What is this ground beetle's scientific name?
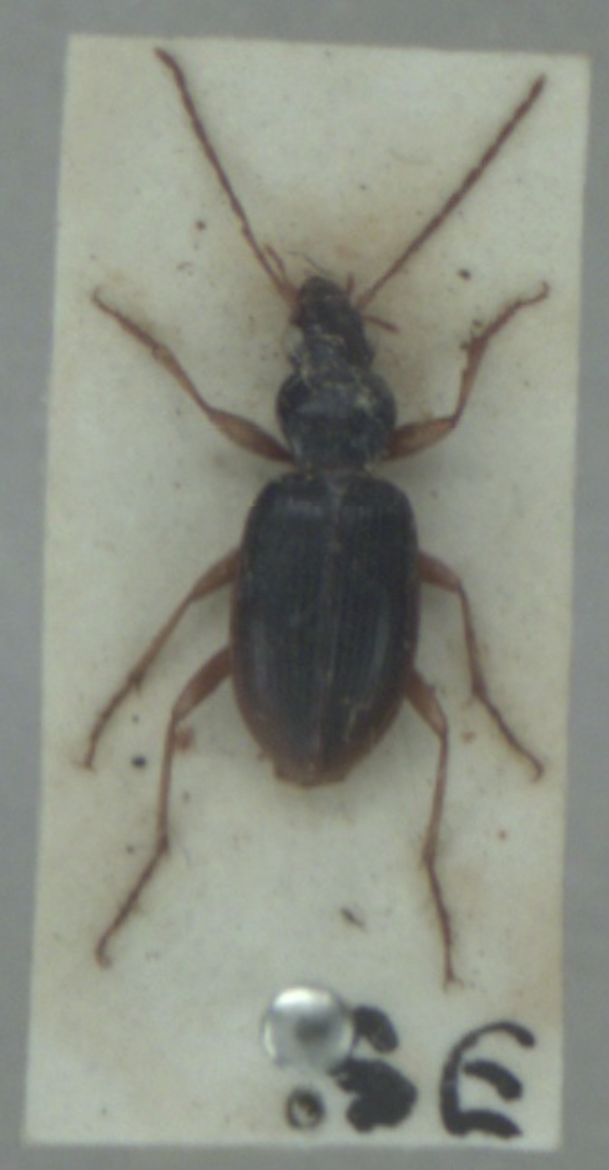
Paranchus albipes
